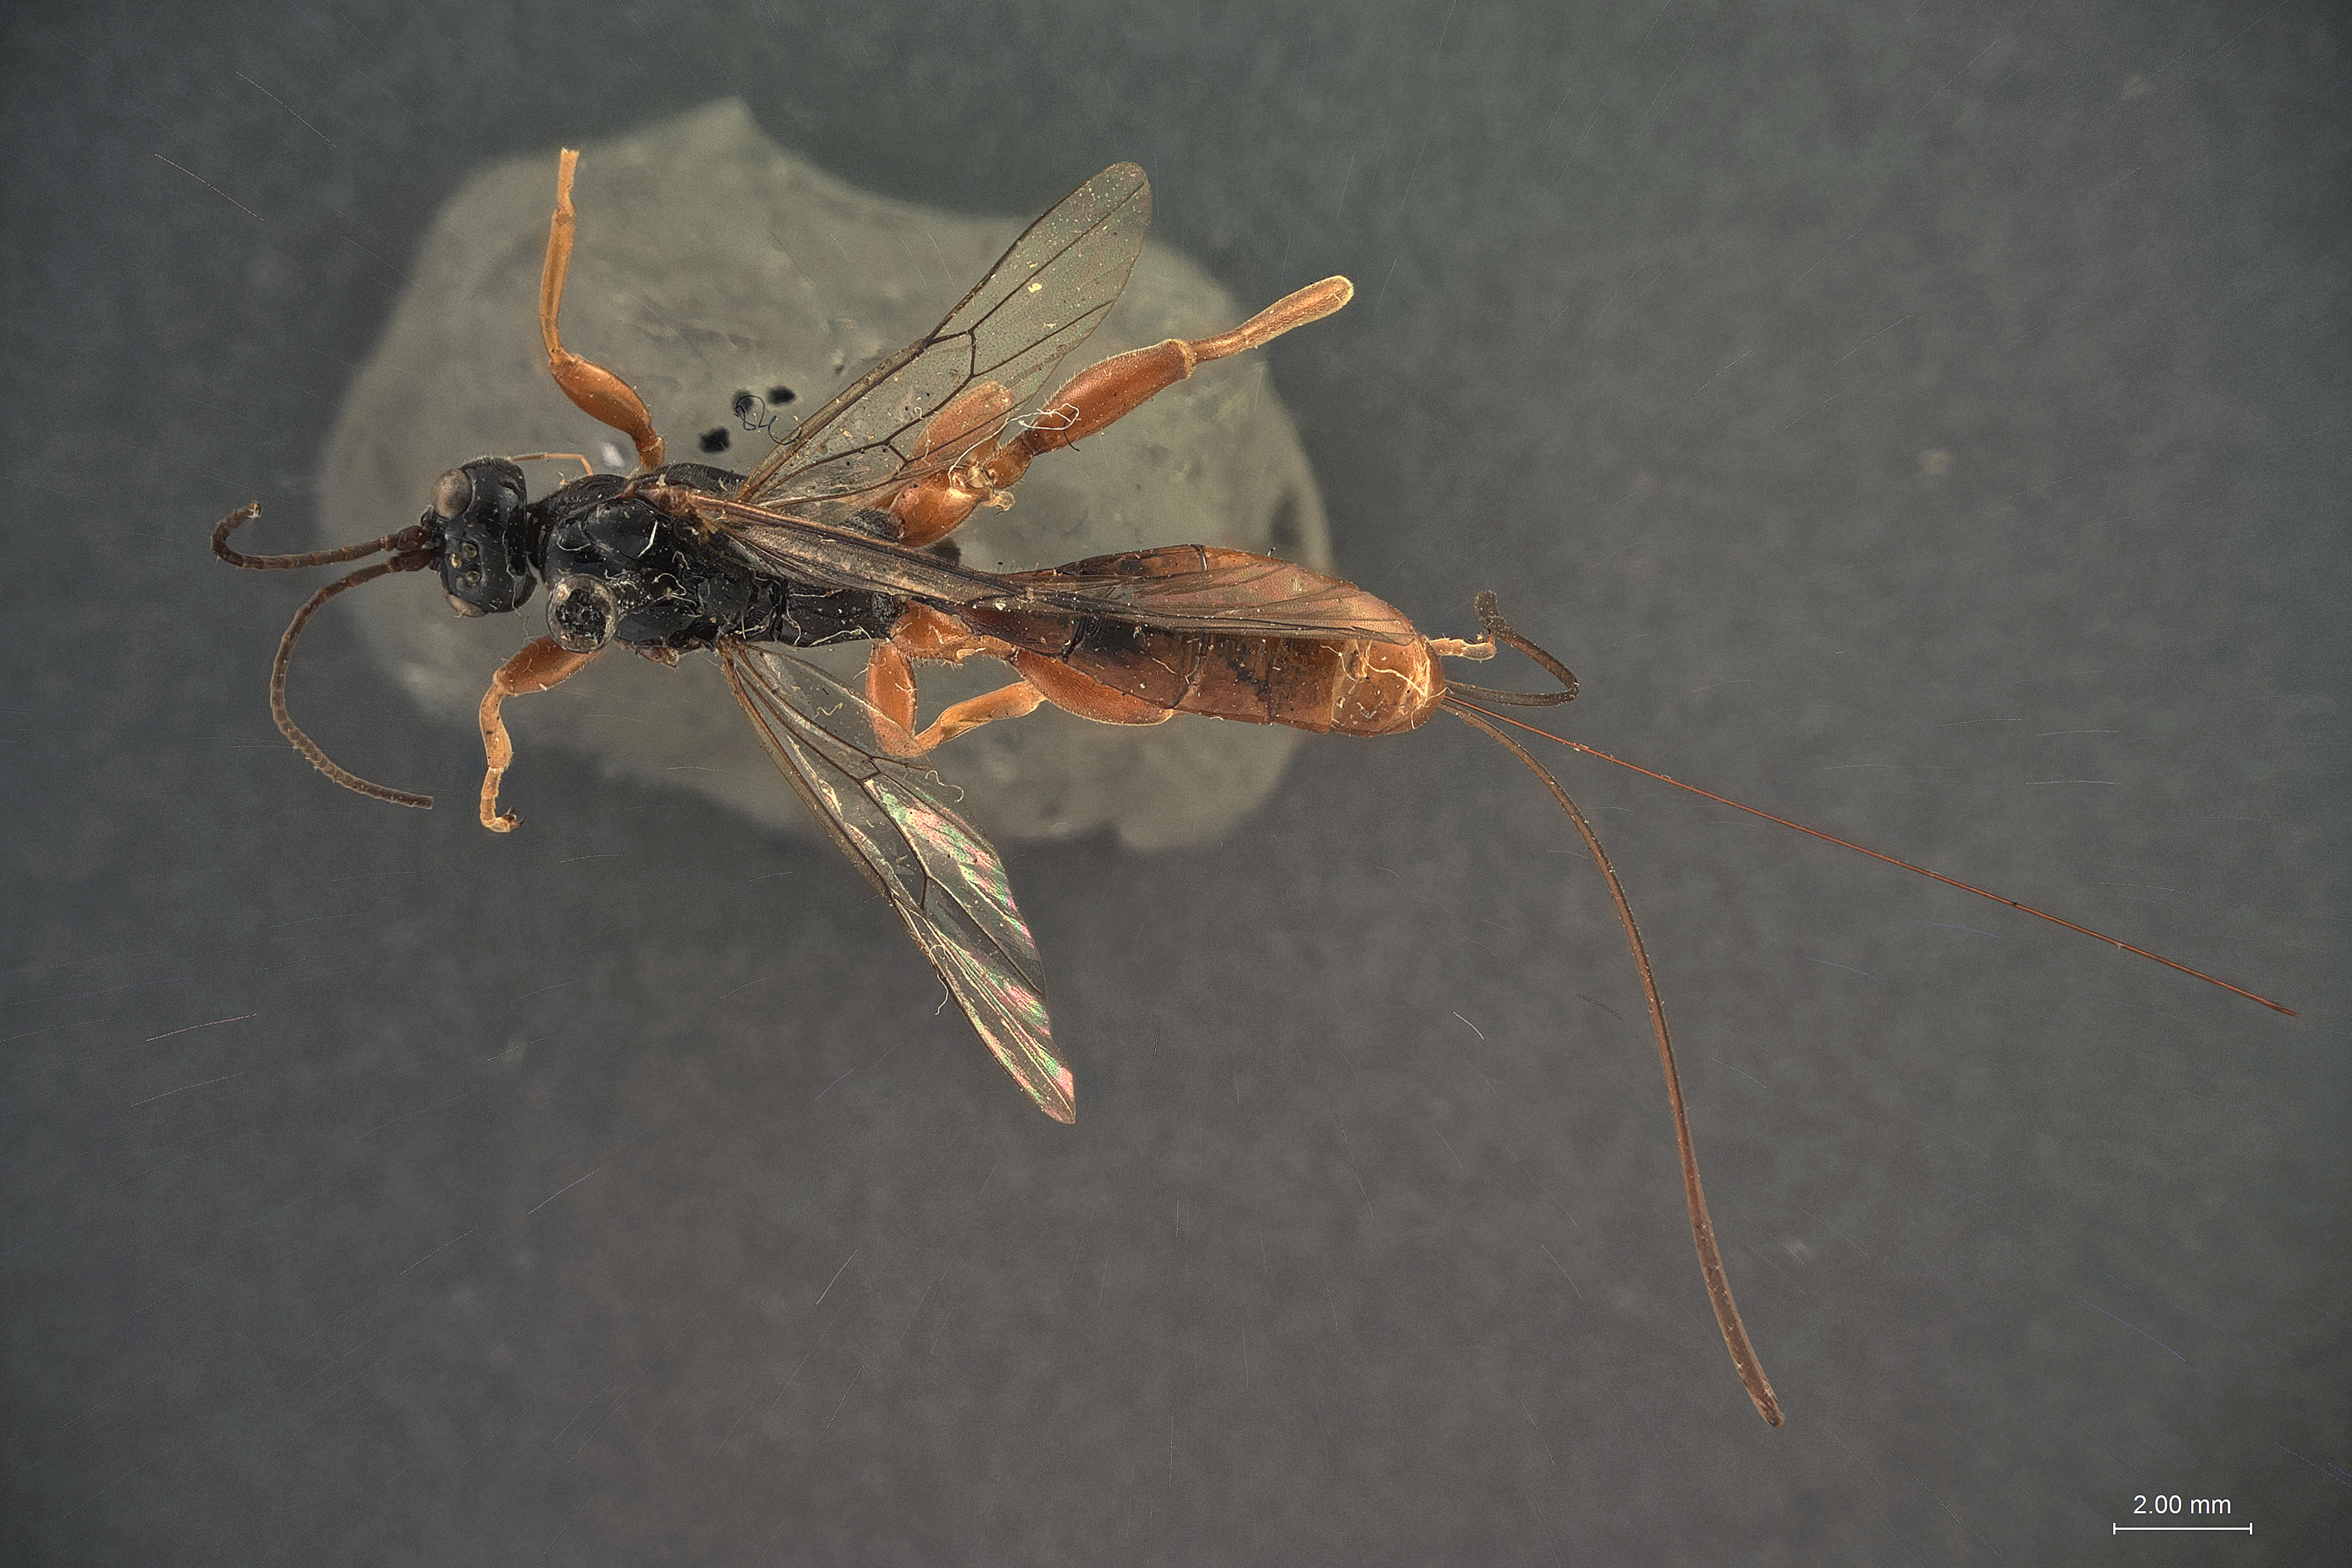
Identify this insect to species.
Odontomerus dichrous
